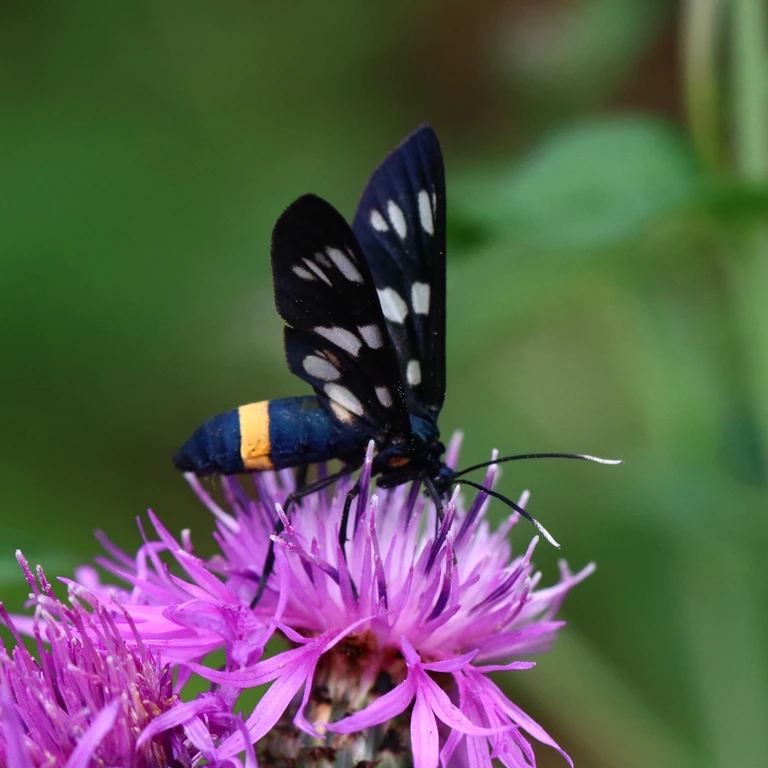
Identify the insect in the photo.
Amata phegea
